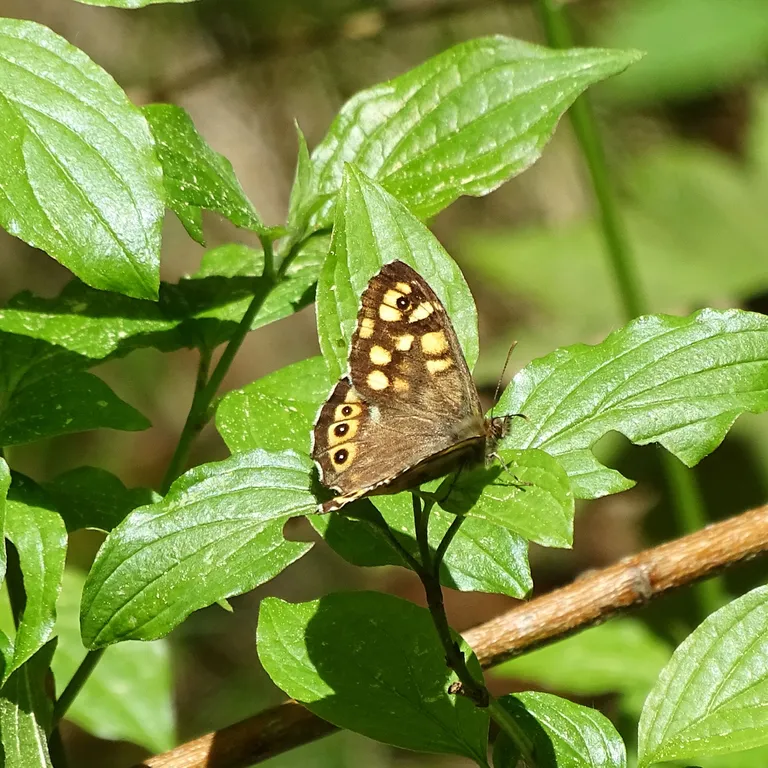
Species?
Pararge aegeria
